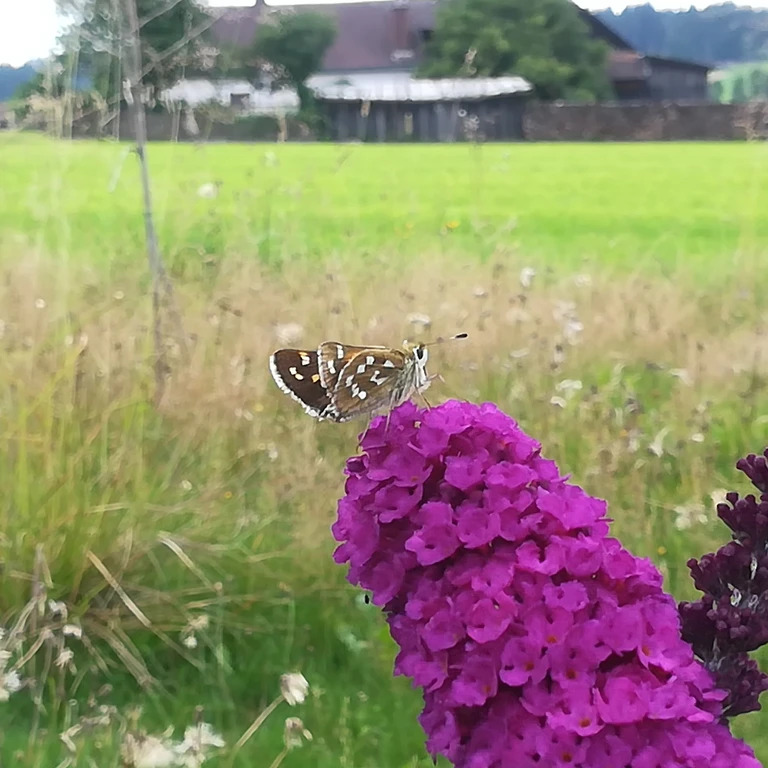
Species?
Hesperia comma
